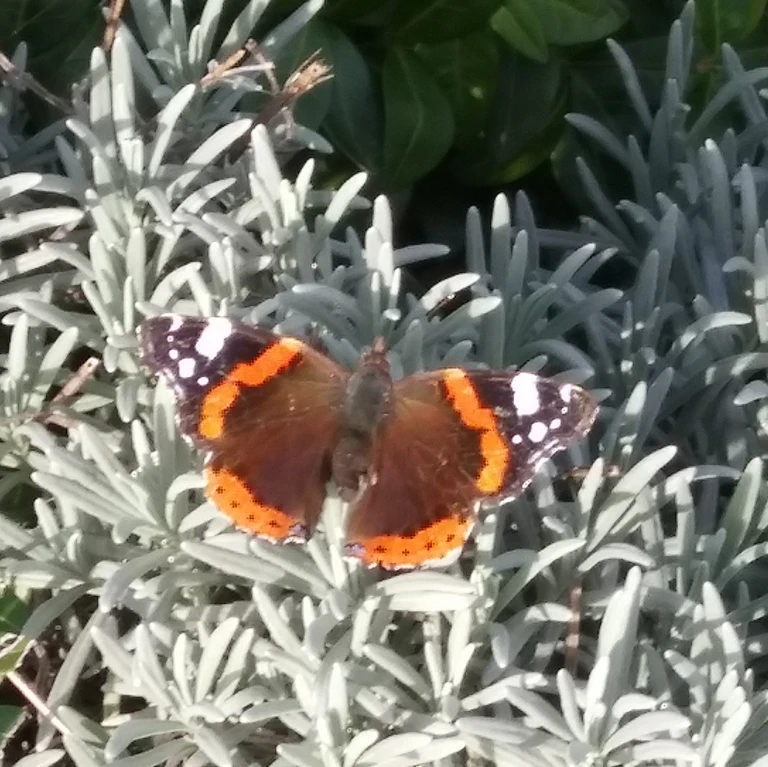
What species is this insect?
Vanessa atalanta
